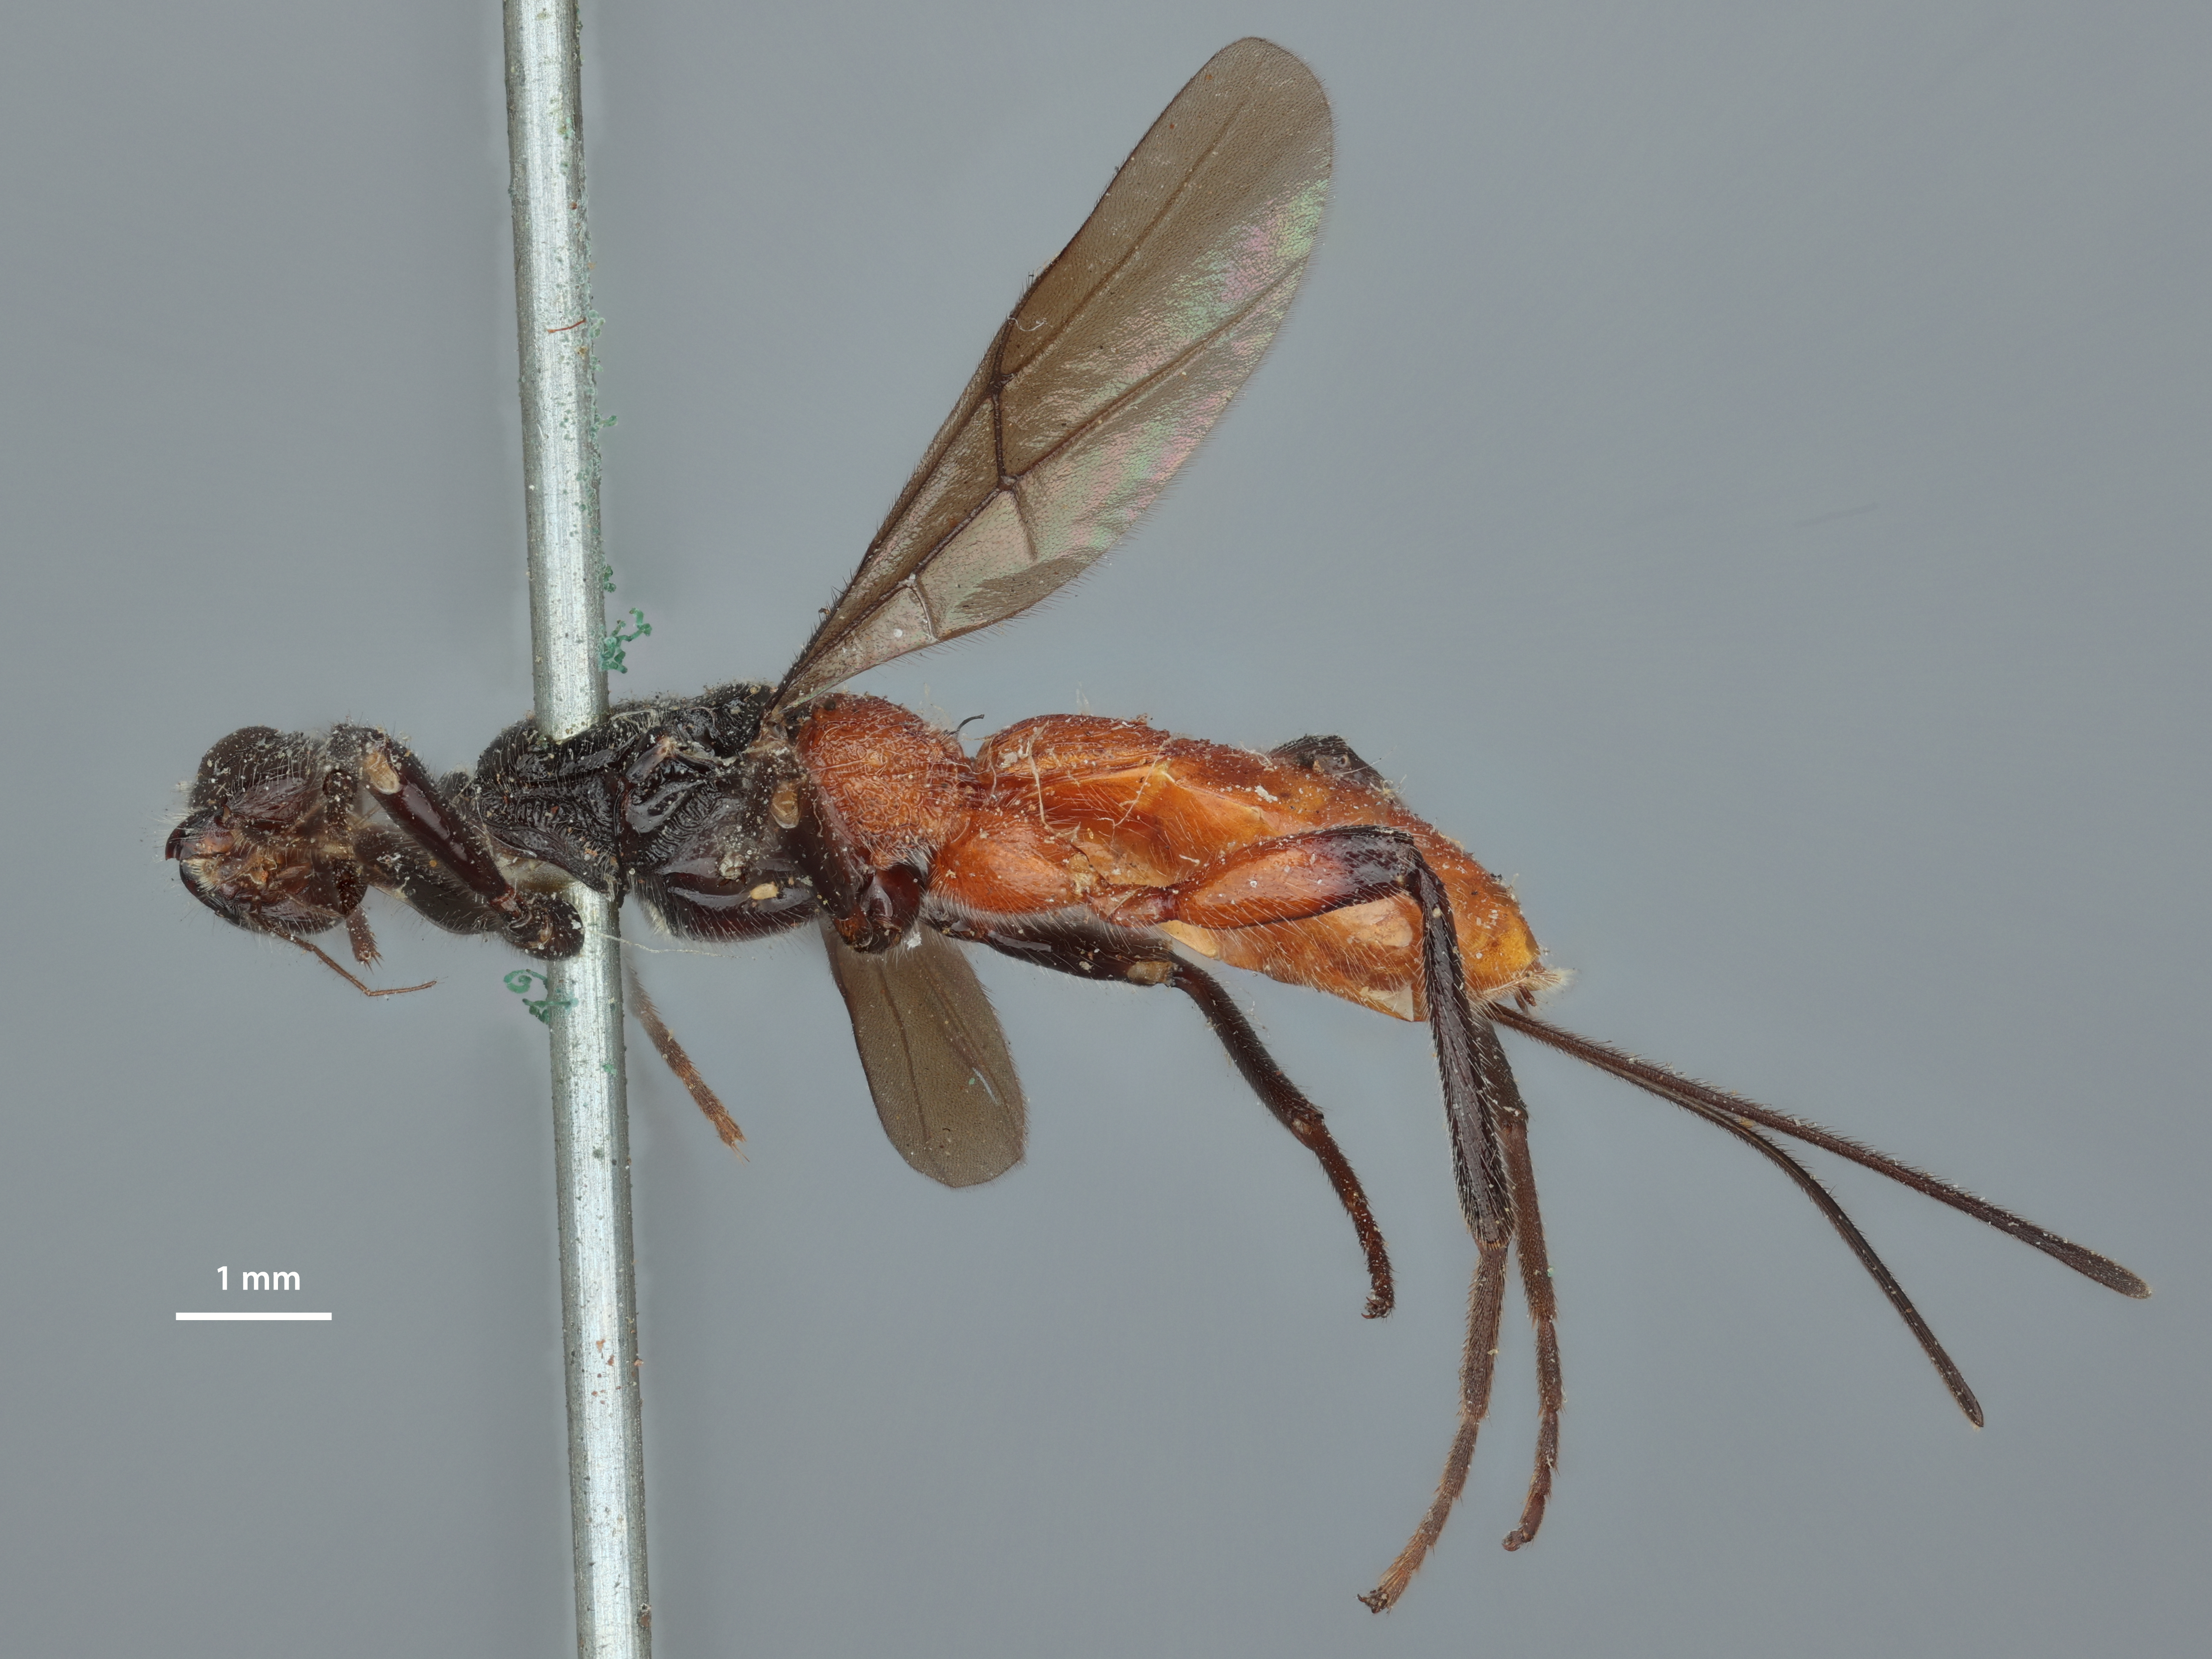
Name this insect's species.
Syngaster rugosus
